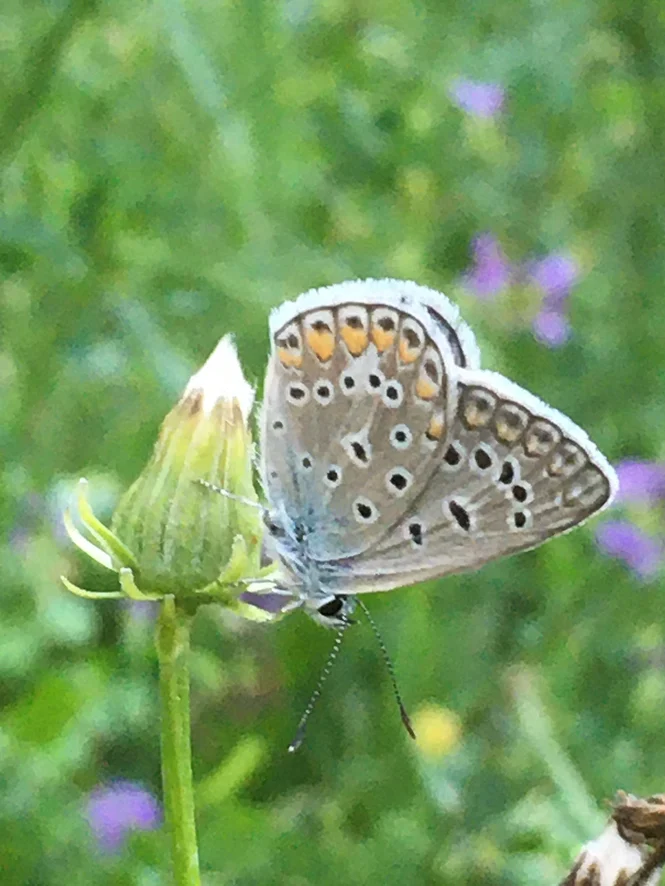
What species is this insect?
Polyommatus icarus
